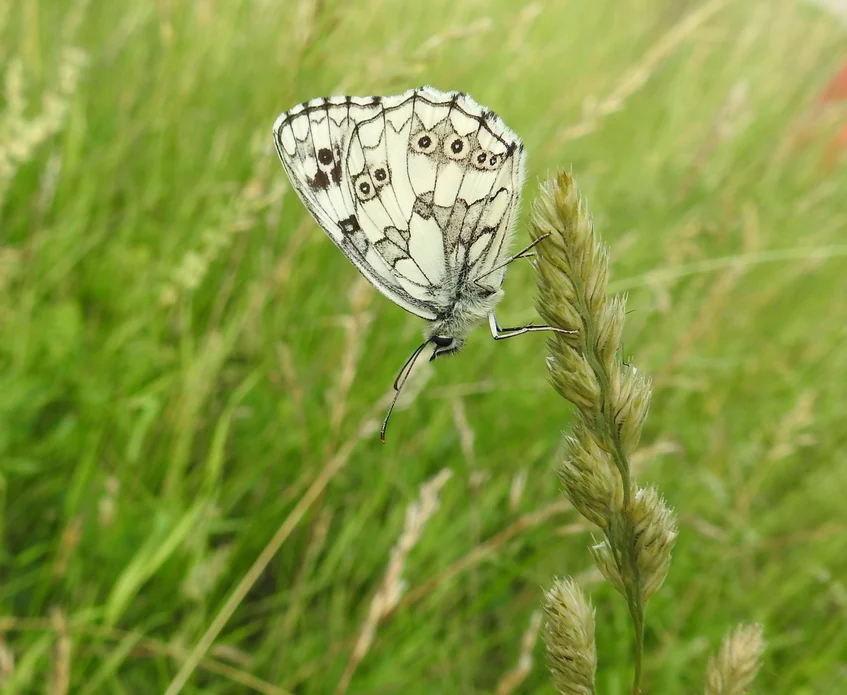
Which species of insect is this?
Melanargia galathea
